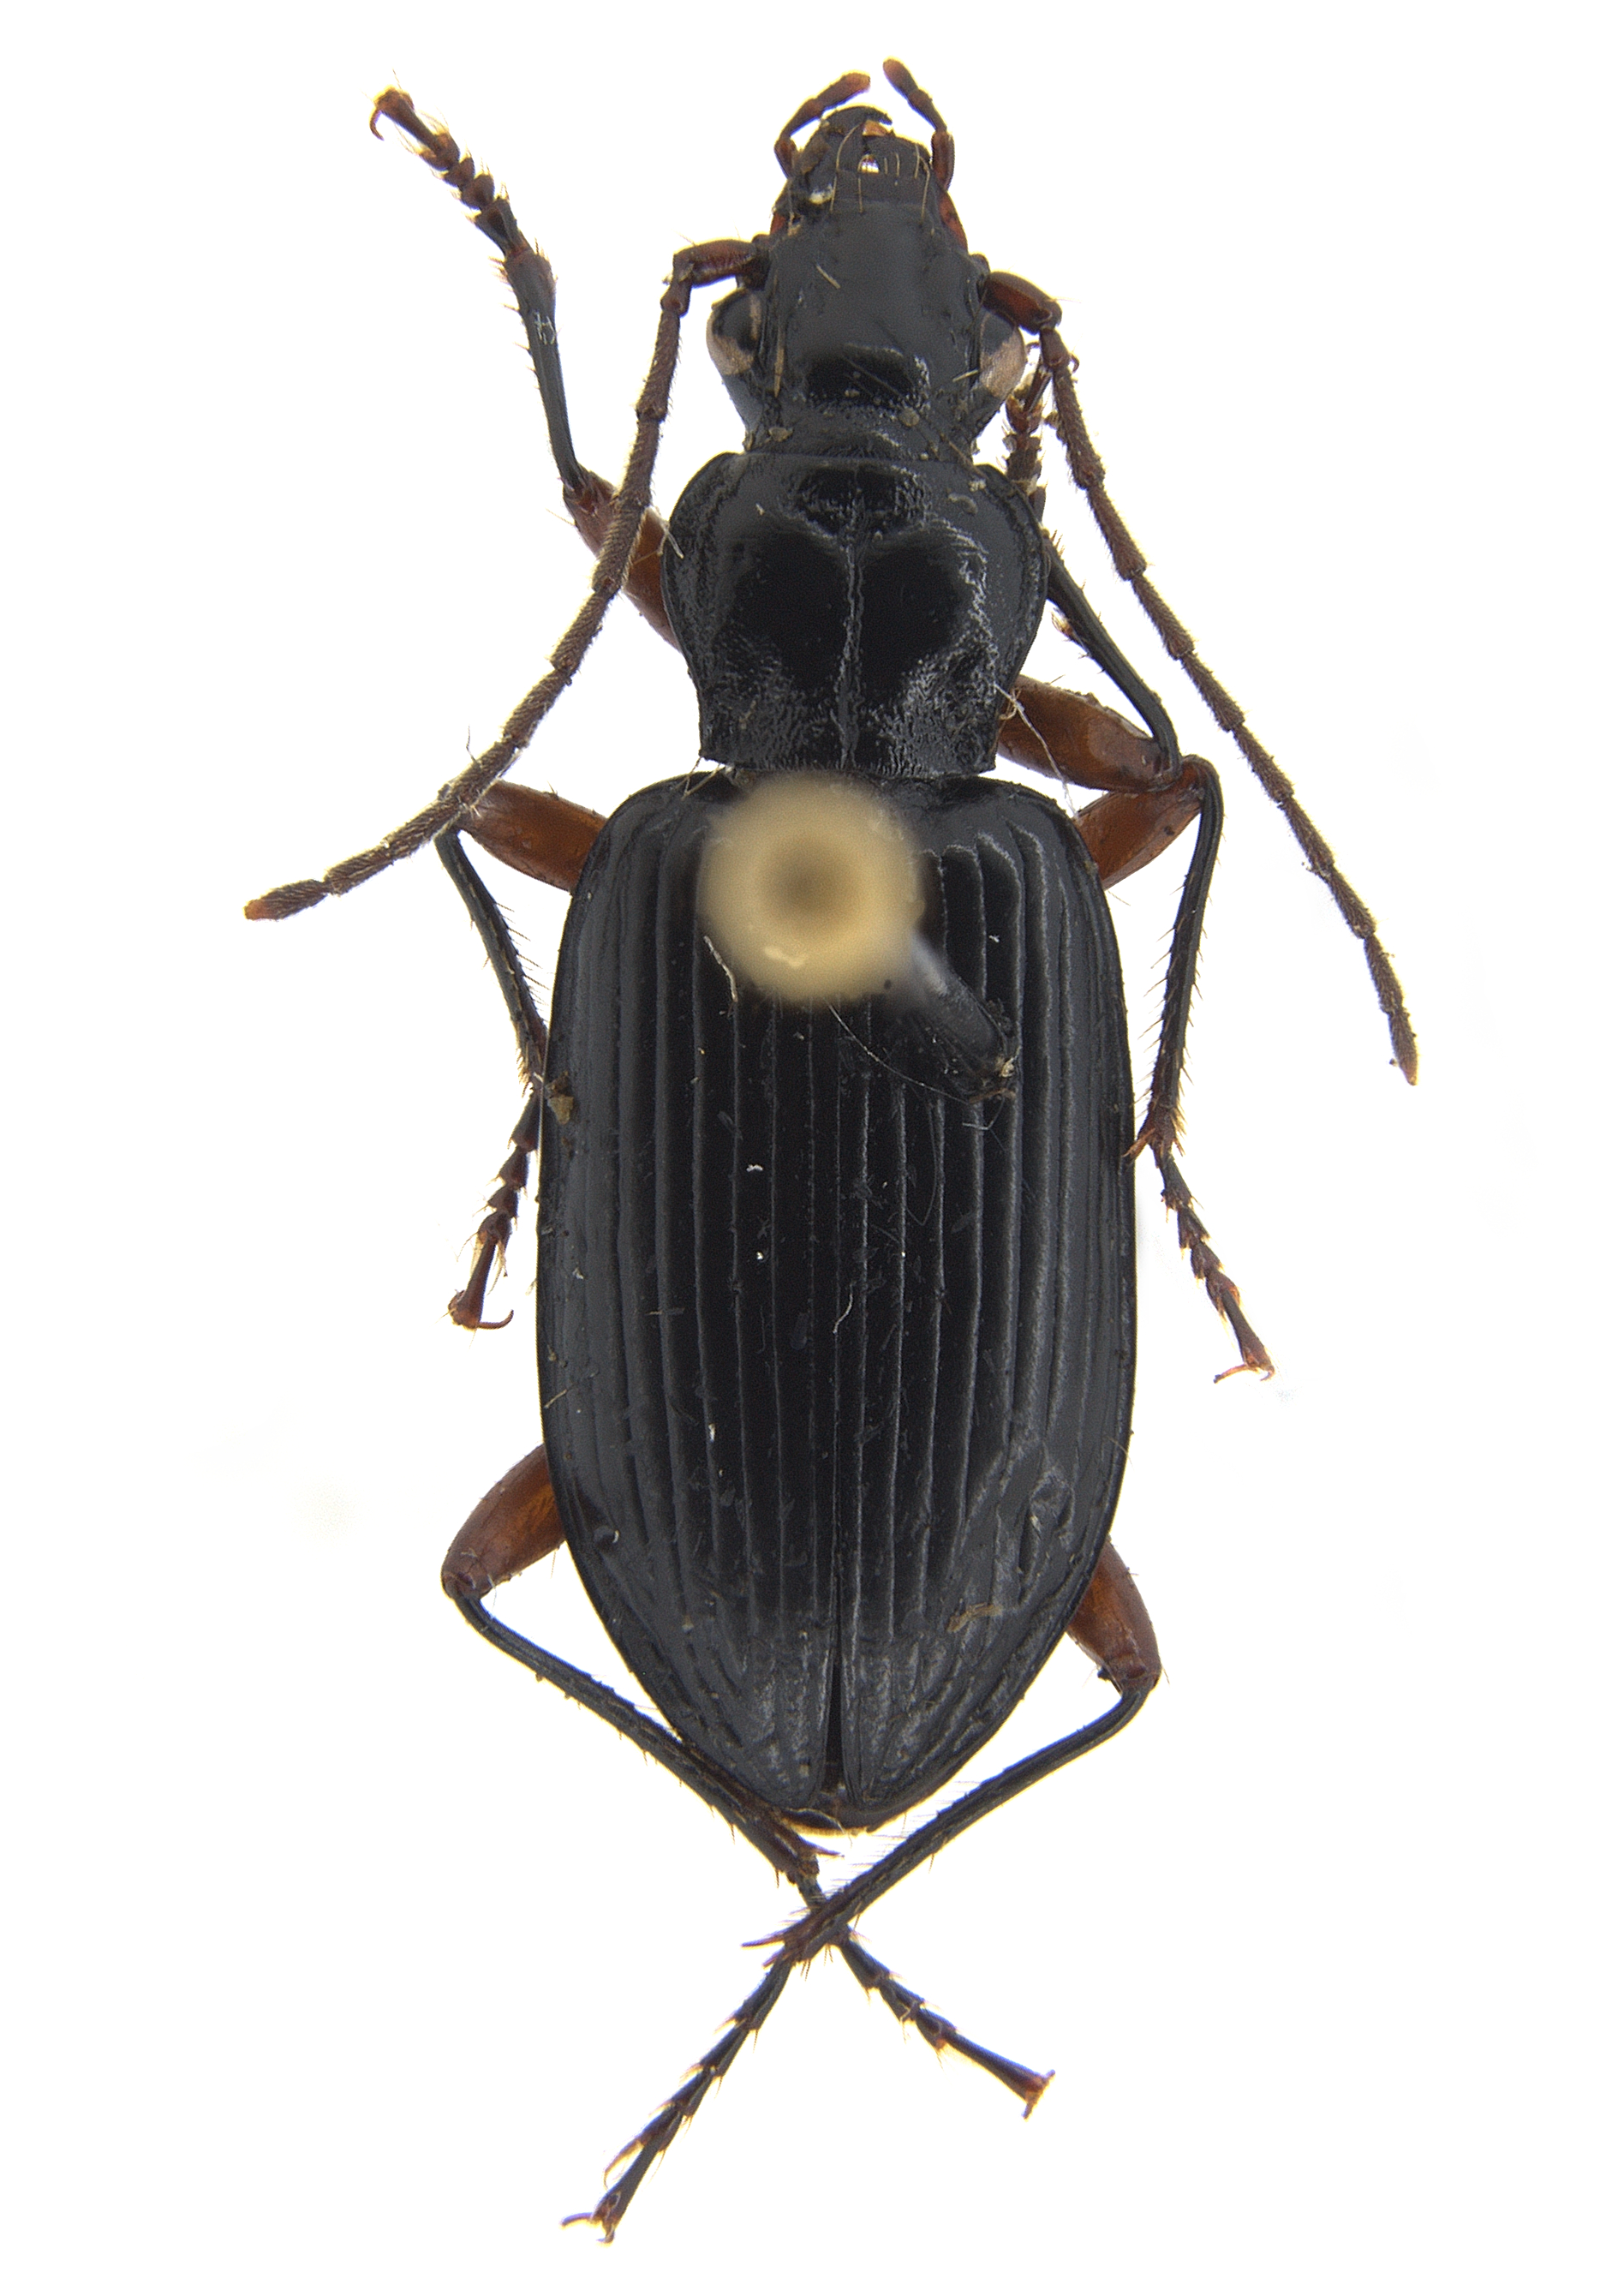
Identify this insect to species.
Diplous caligatus
